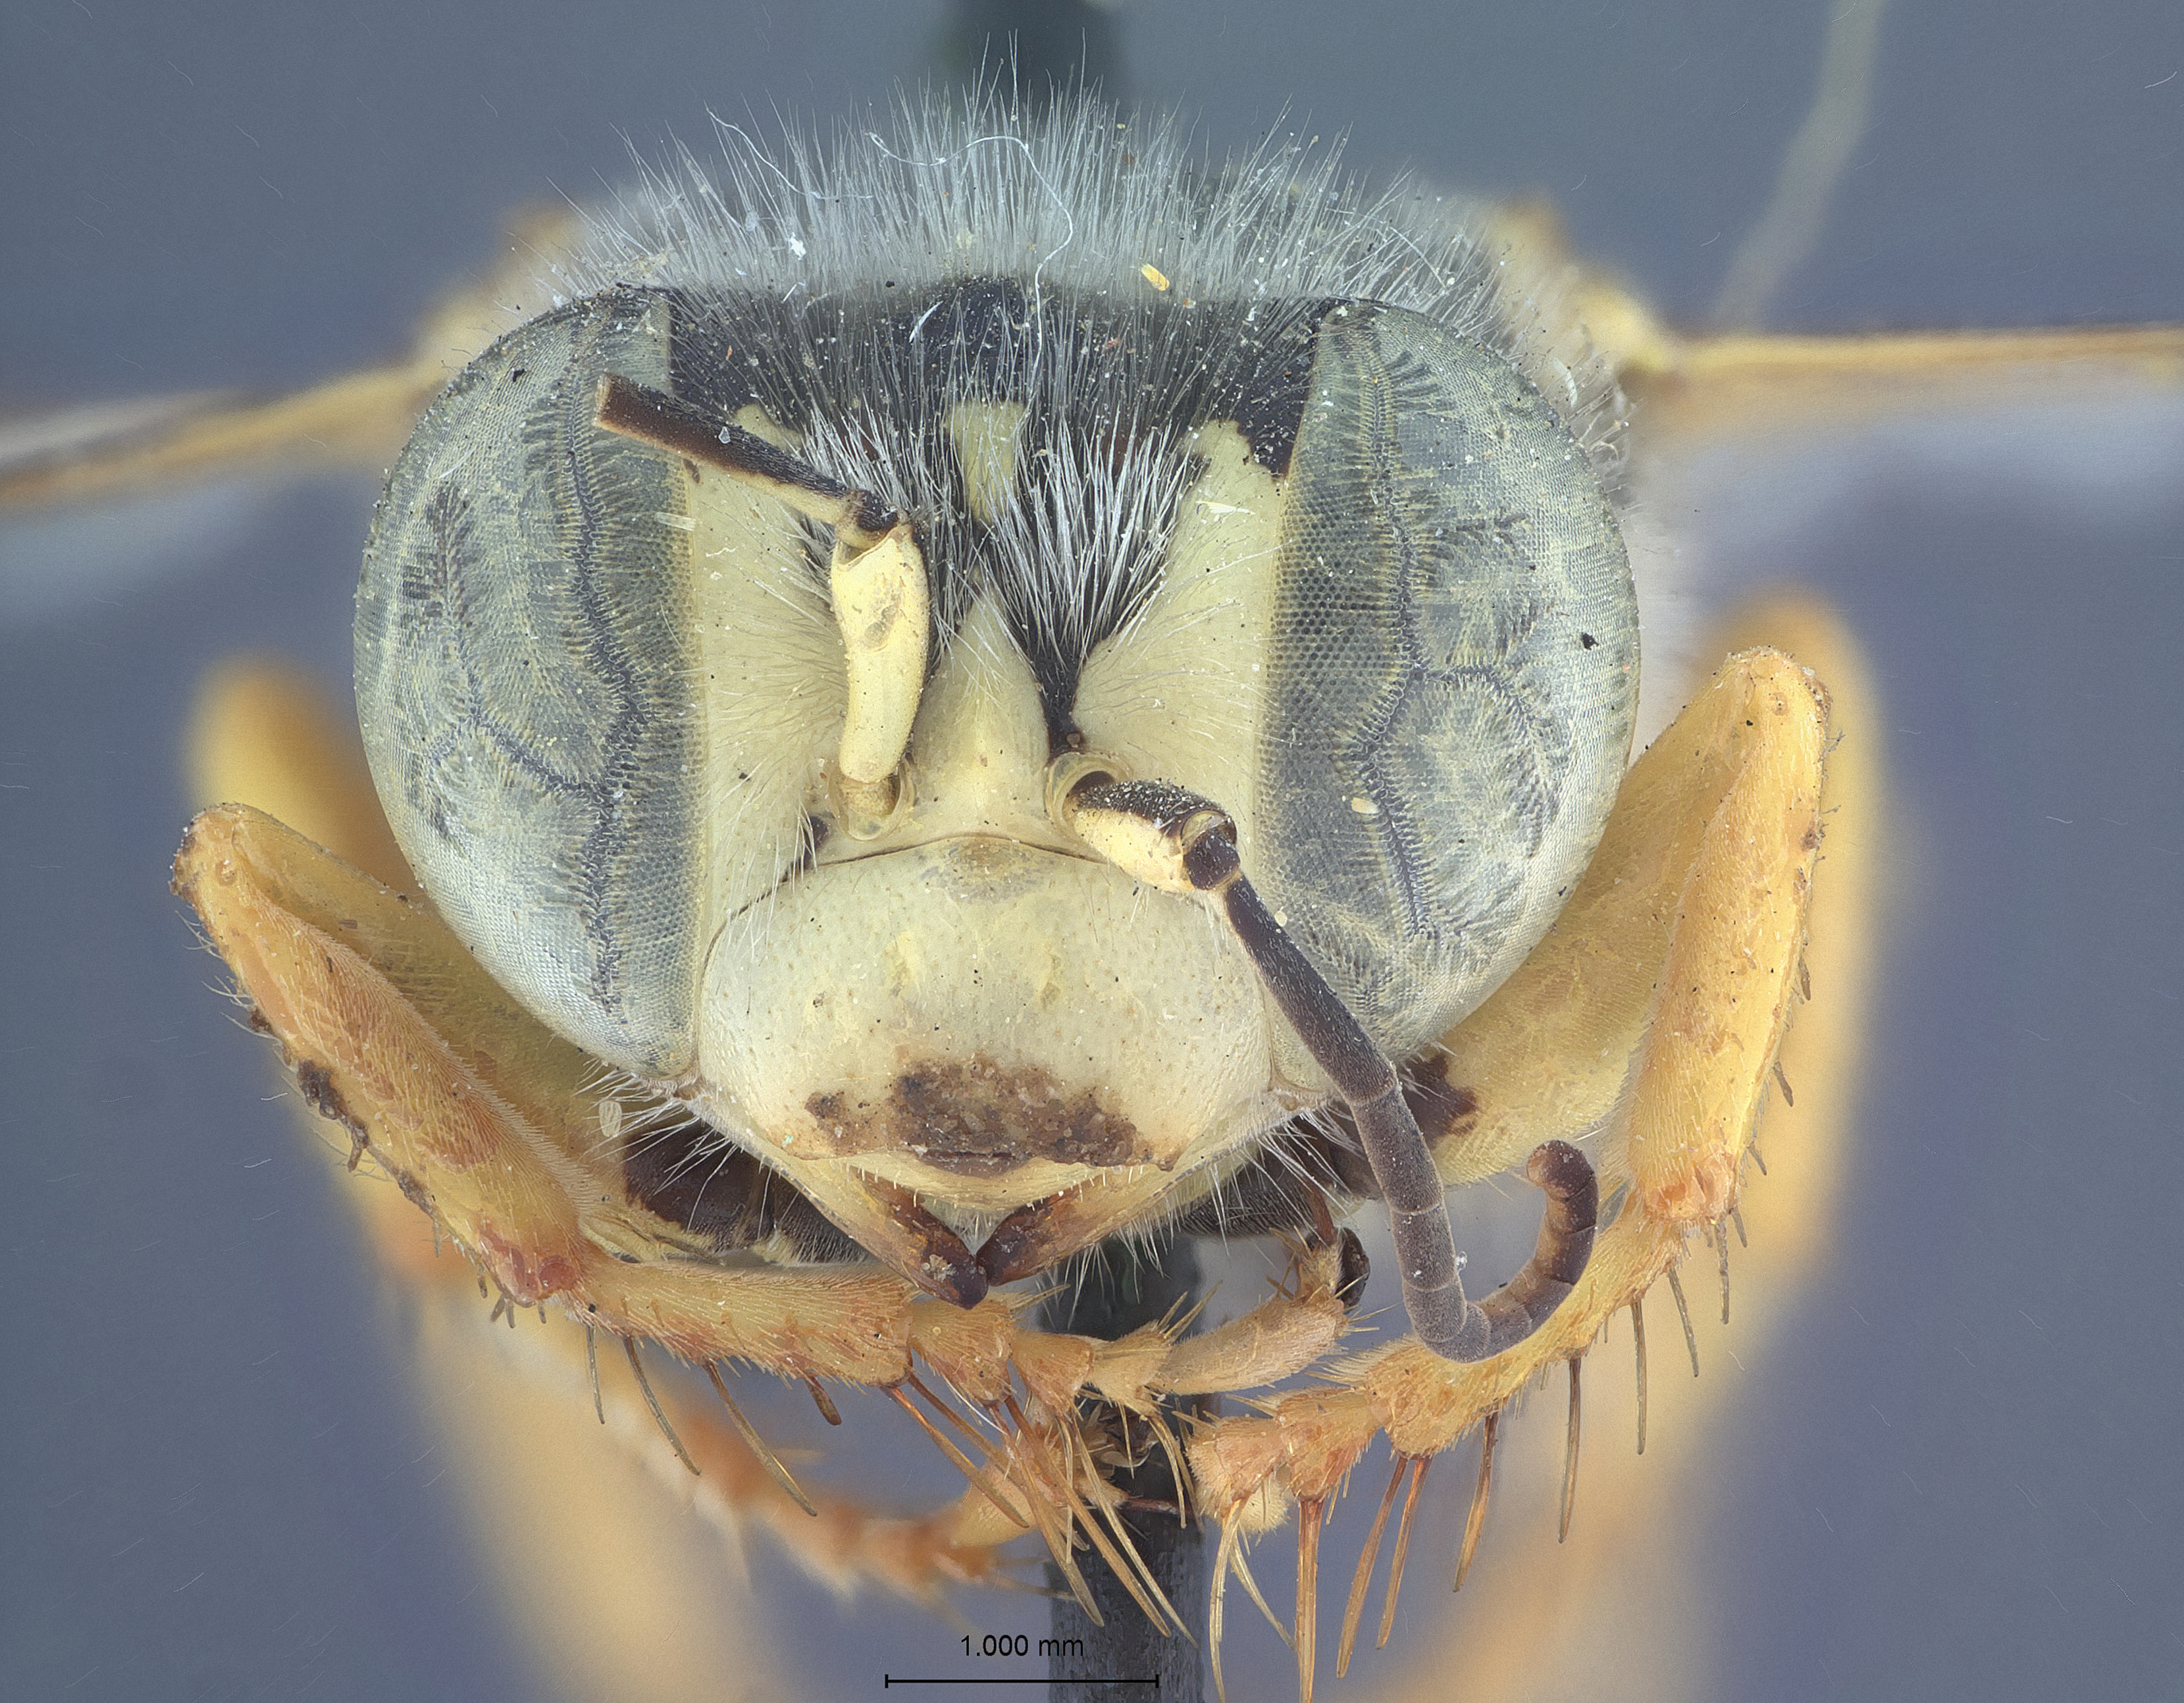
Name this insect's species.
Bembix primaaestate
